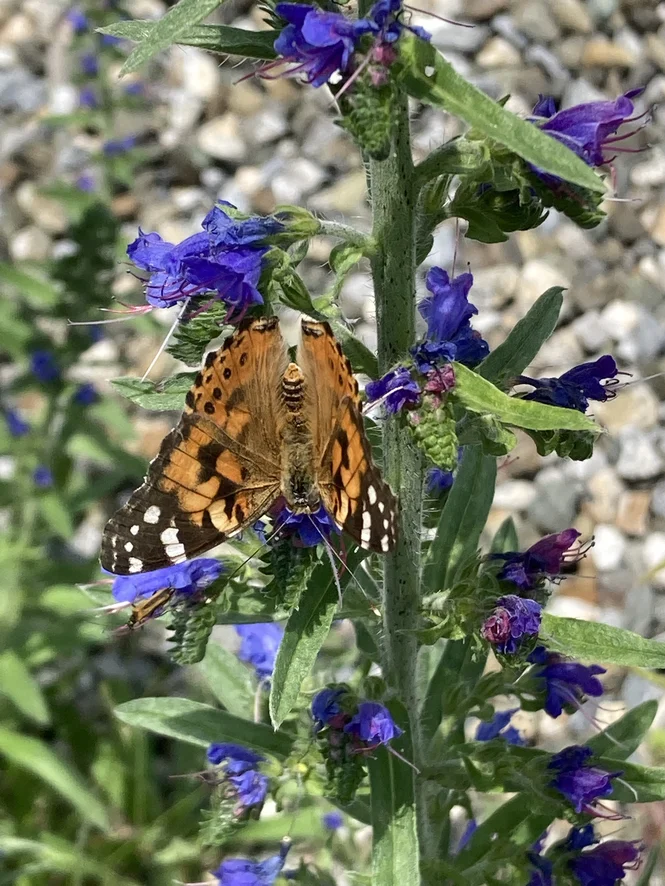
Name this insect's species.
Vanessa cardui
